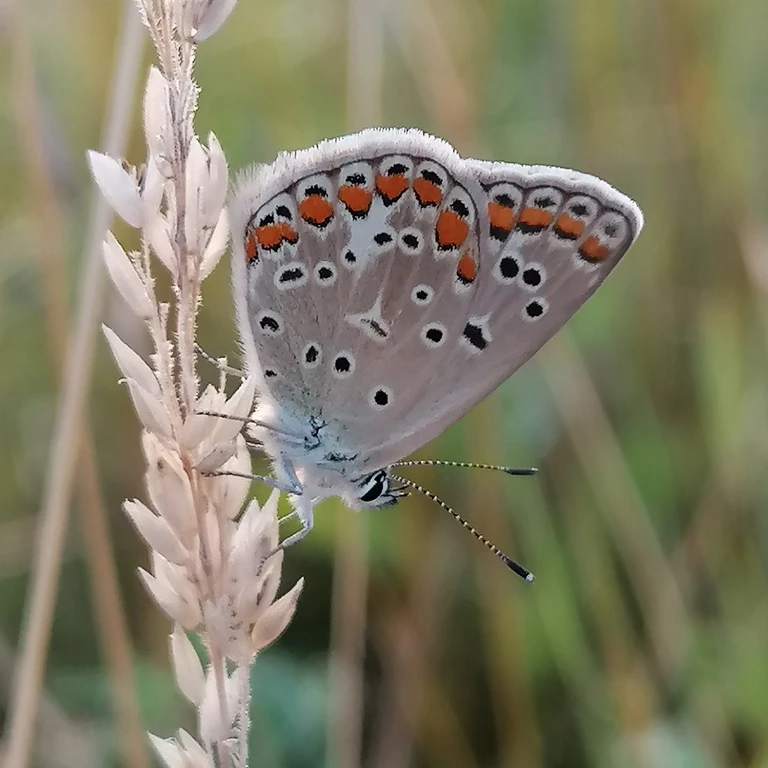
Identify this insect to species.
Polyommatus icarus
